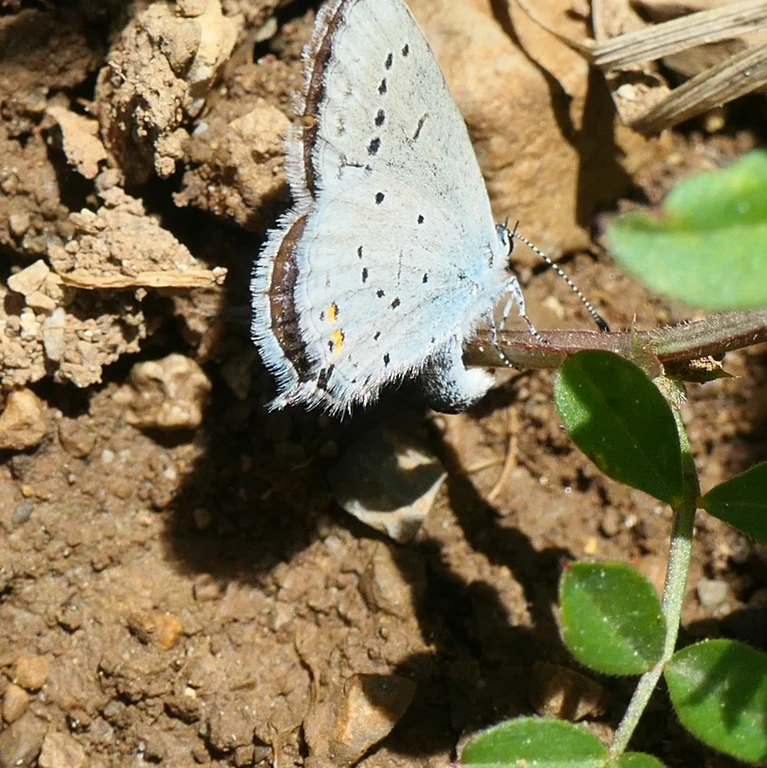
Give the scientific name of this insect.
Cupido argiades (also Elkalyce argiades)
